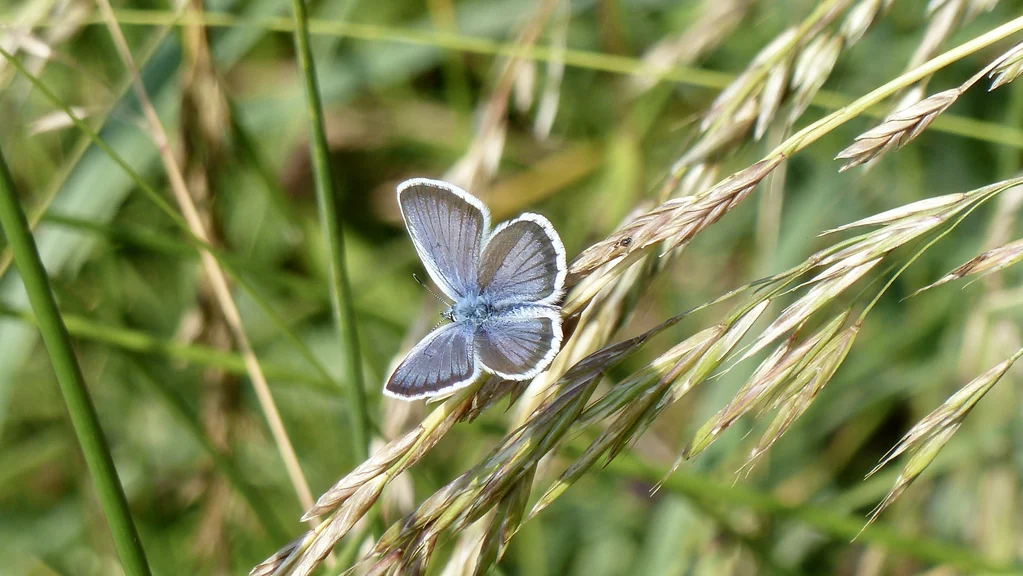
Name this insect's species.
Plebejus argus
